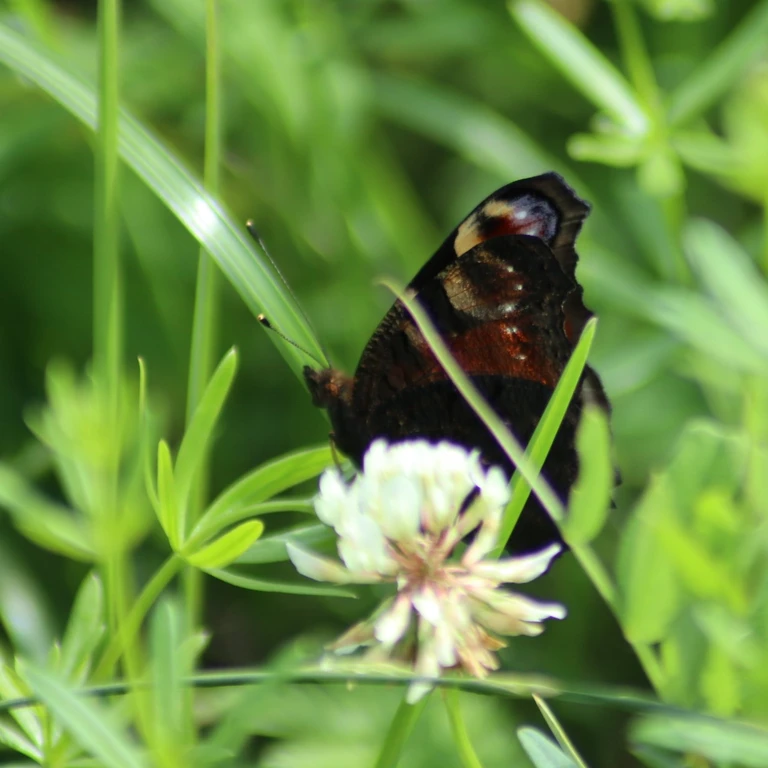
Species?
Aglais io
